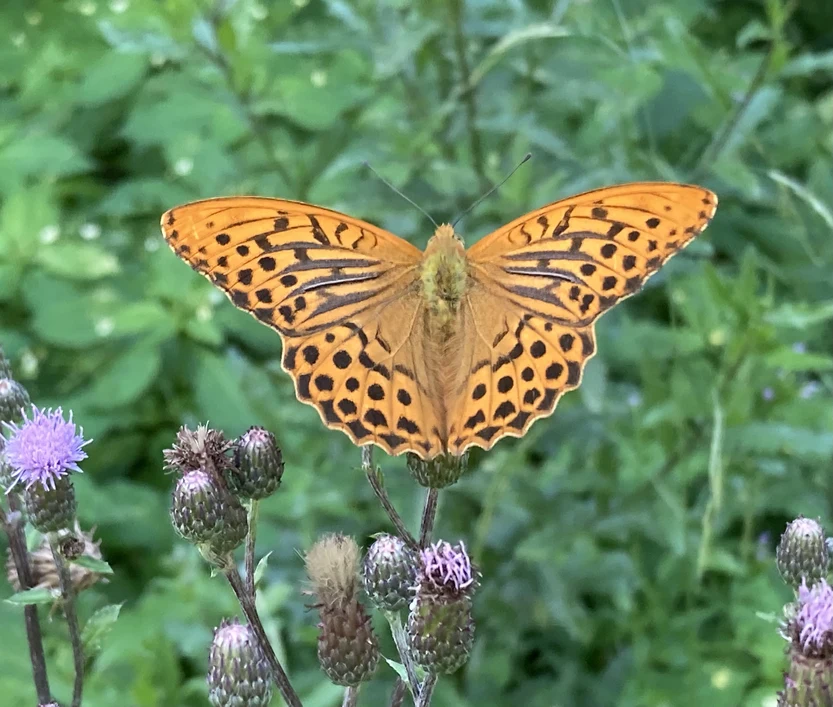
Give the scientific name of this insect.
Argynnis paphia
